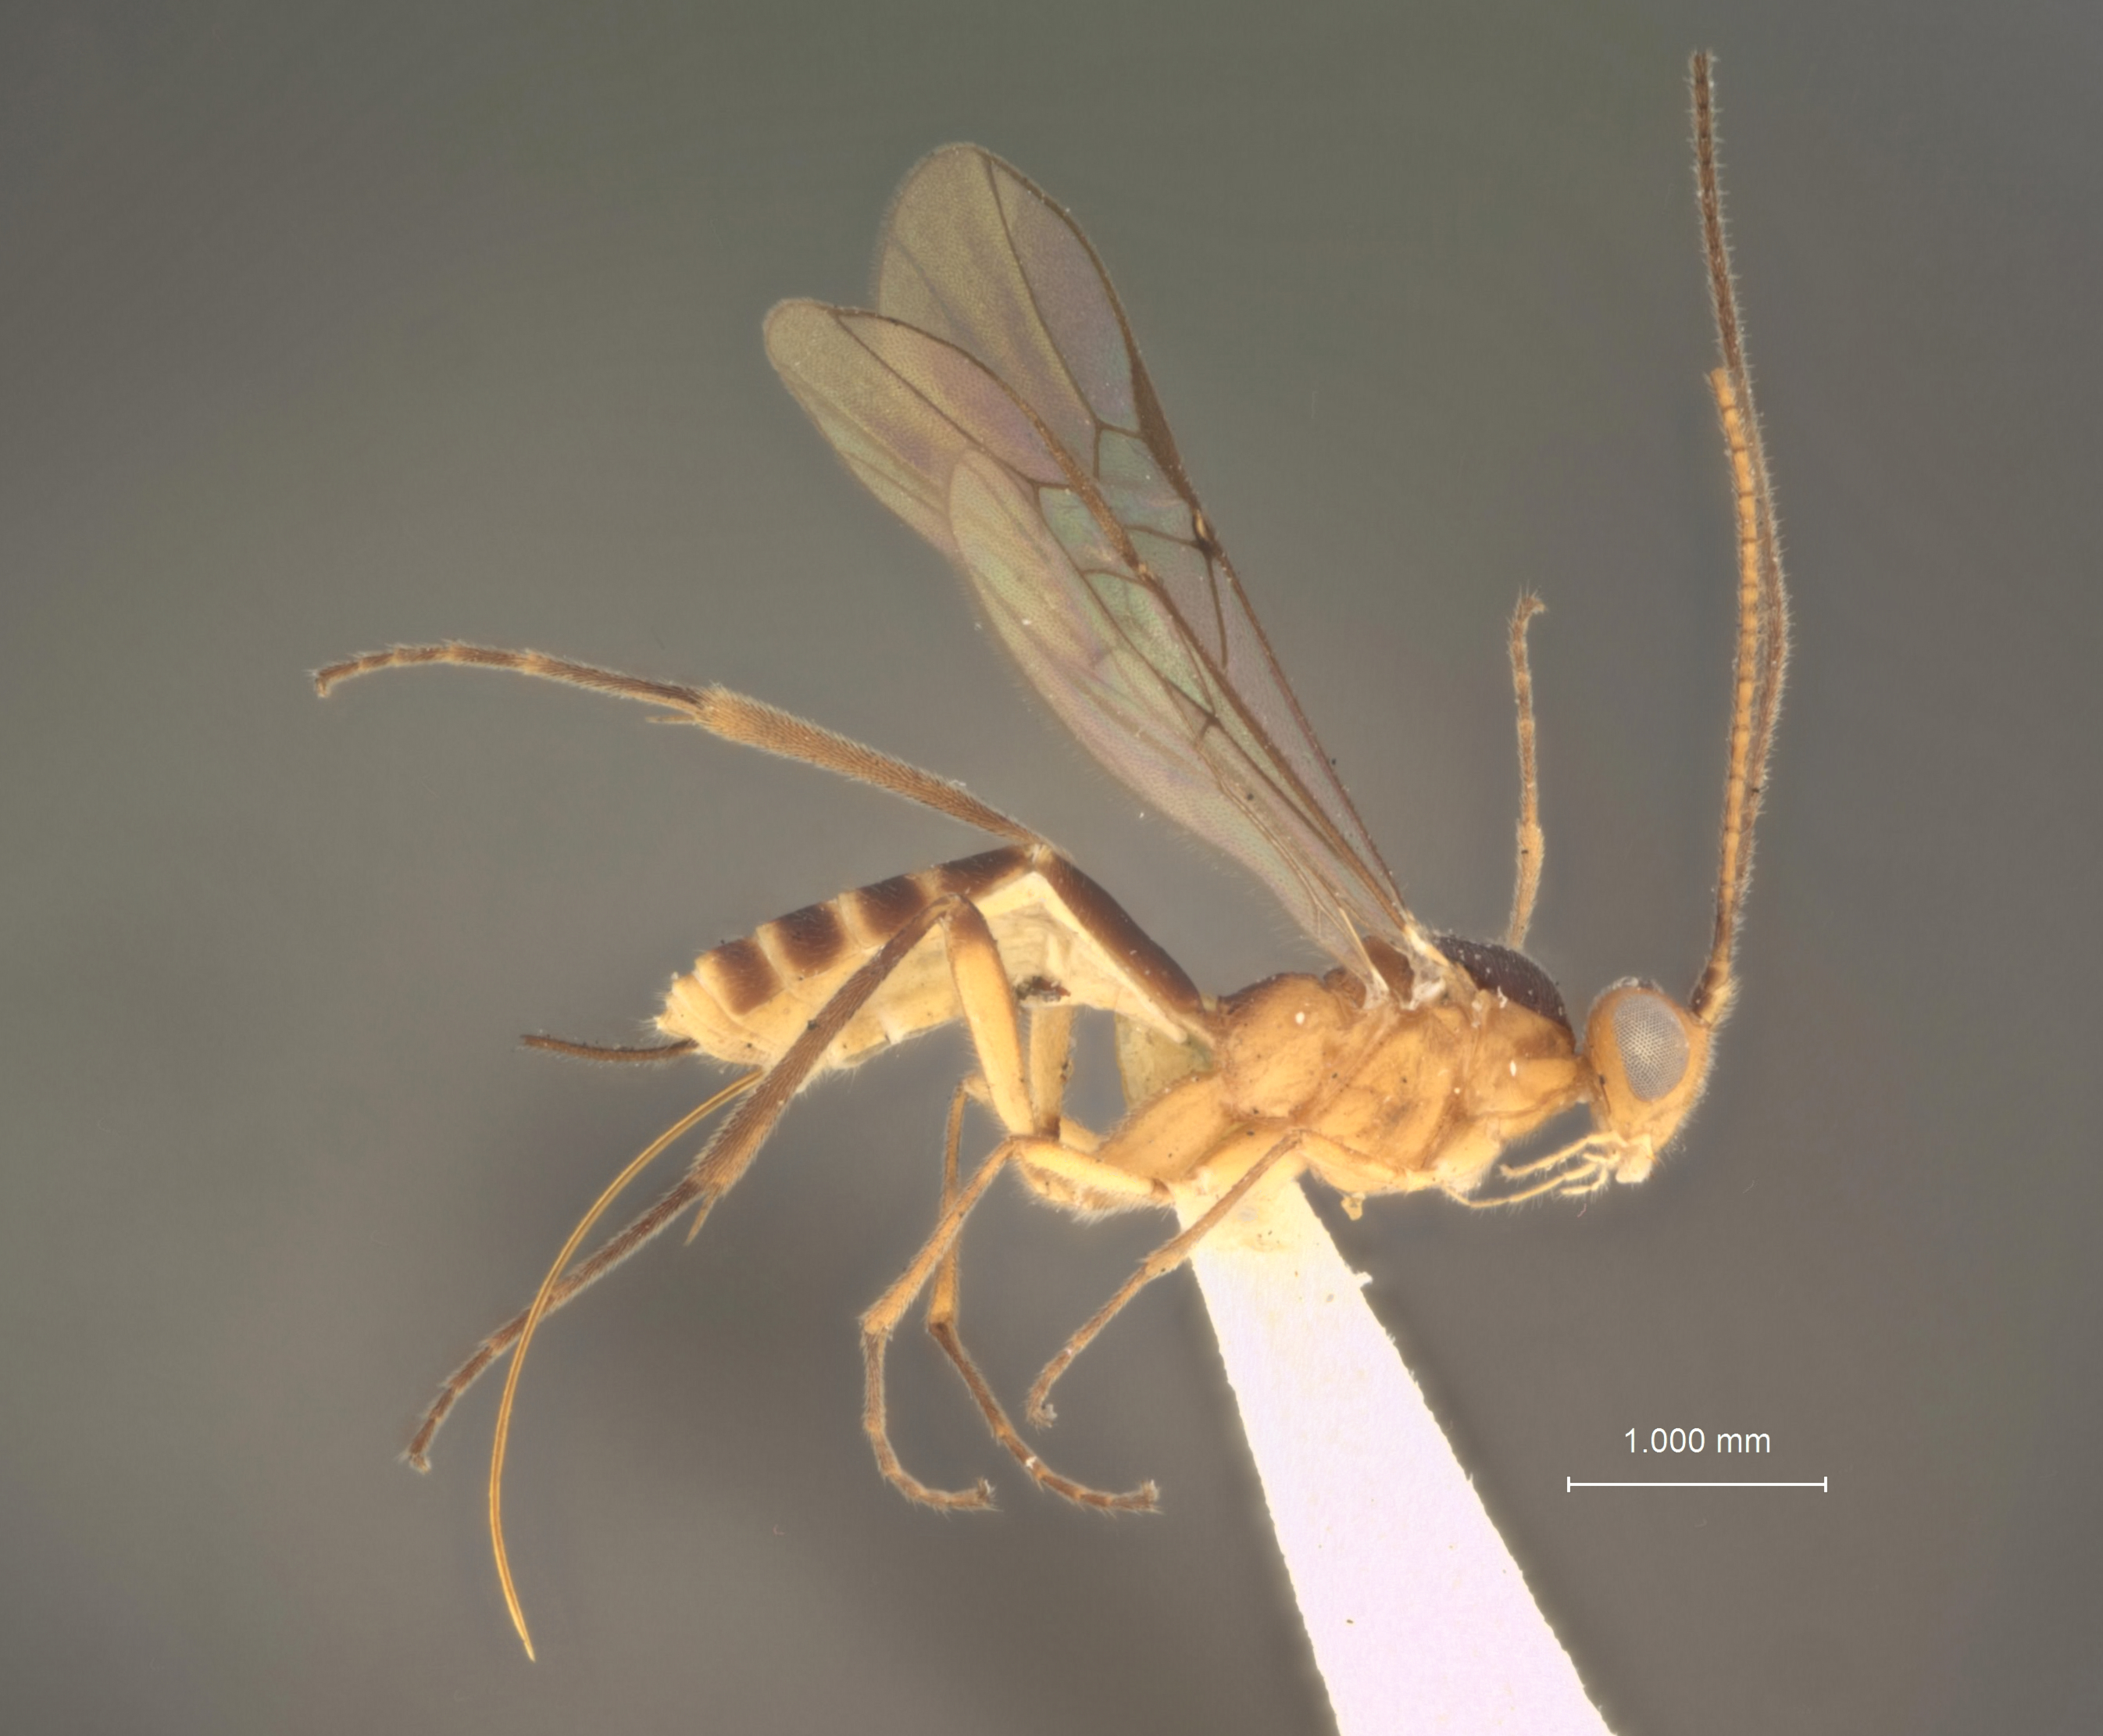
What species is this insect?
Orgilus ashmeadi
